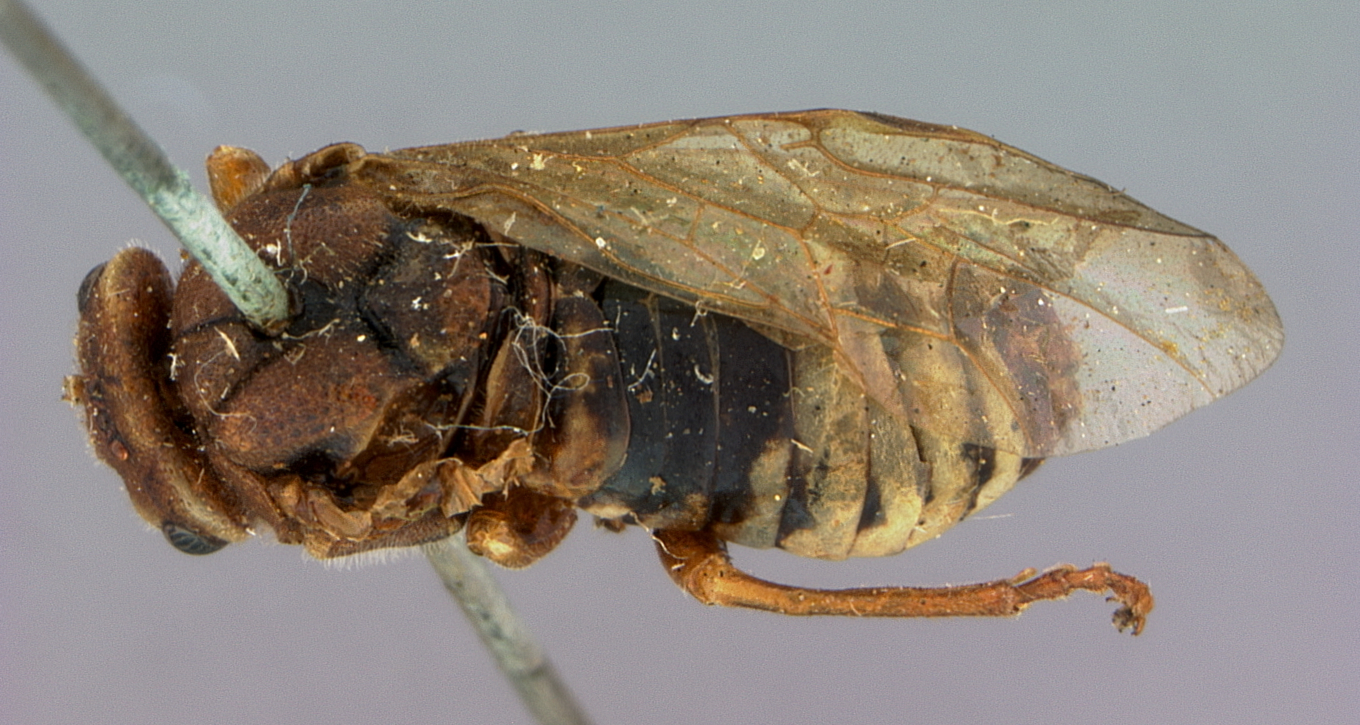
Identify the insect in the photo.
Neodiprion vallicola
